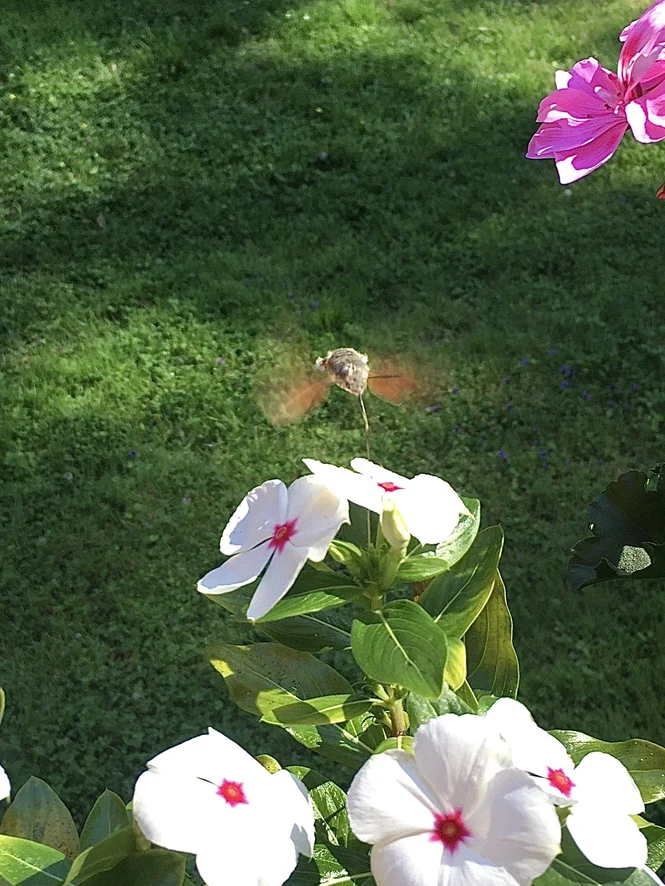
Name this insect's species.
Macroglossum stellatarum
